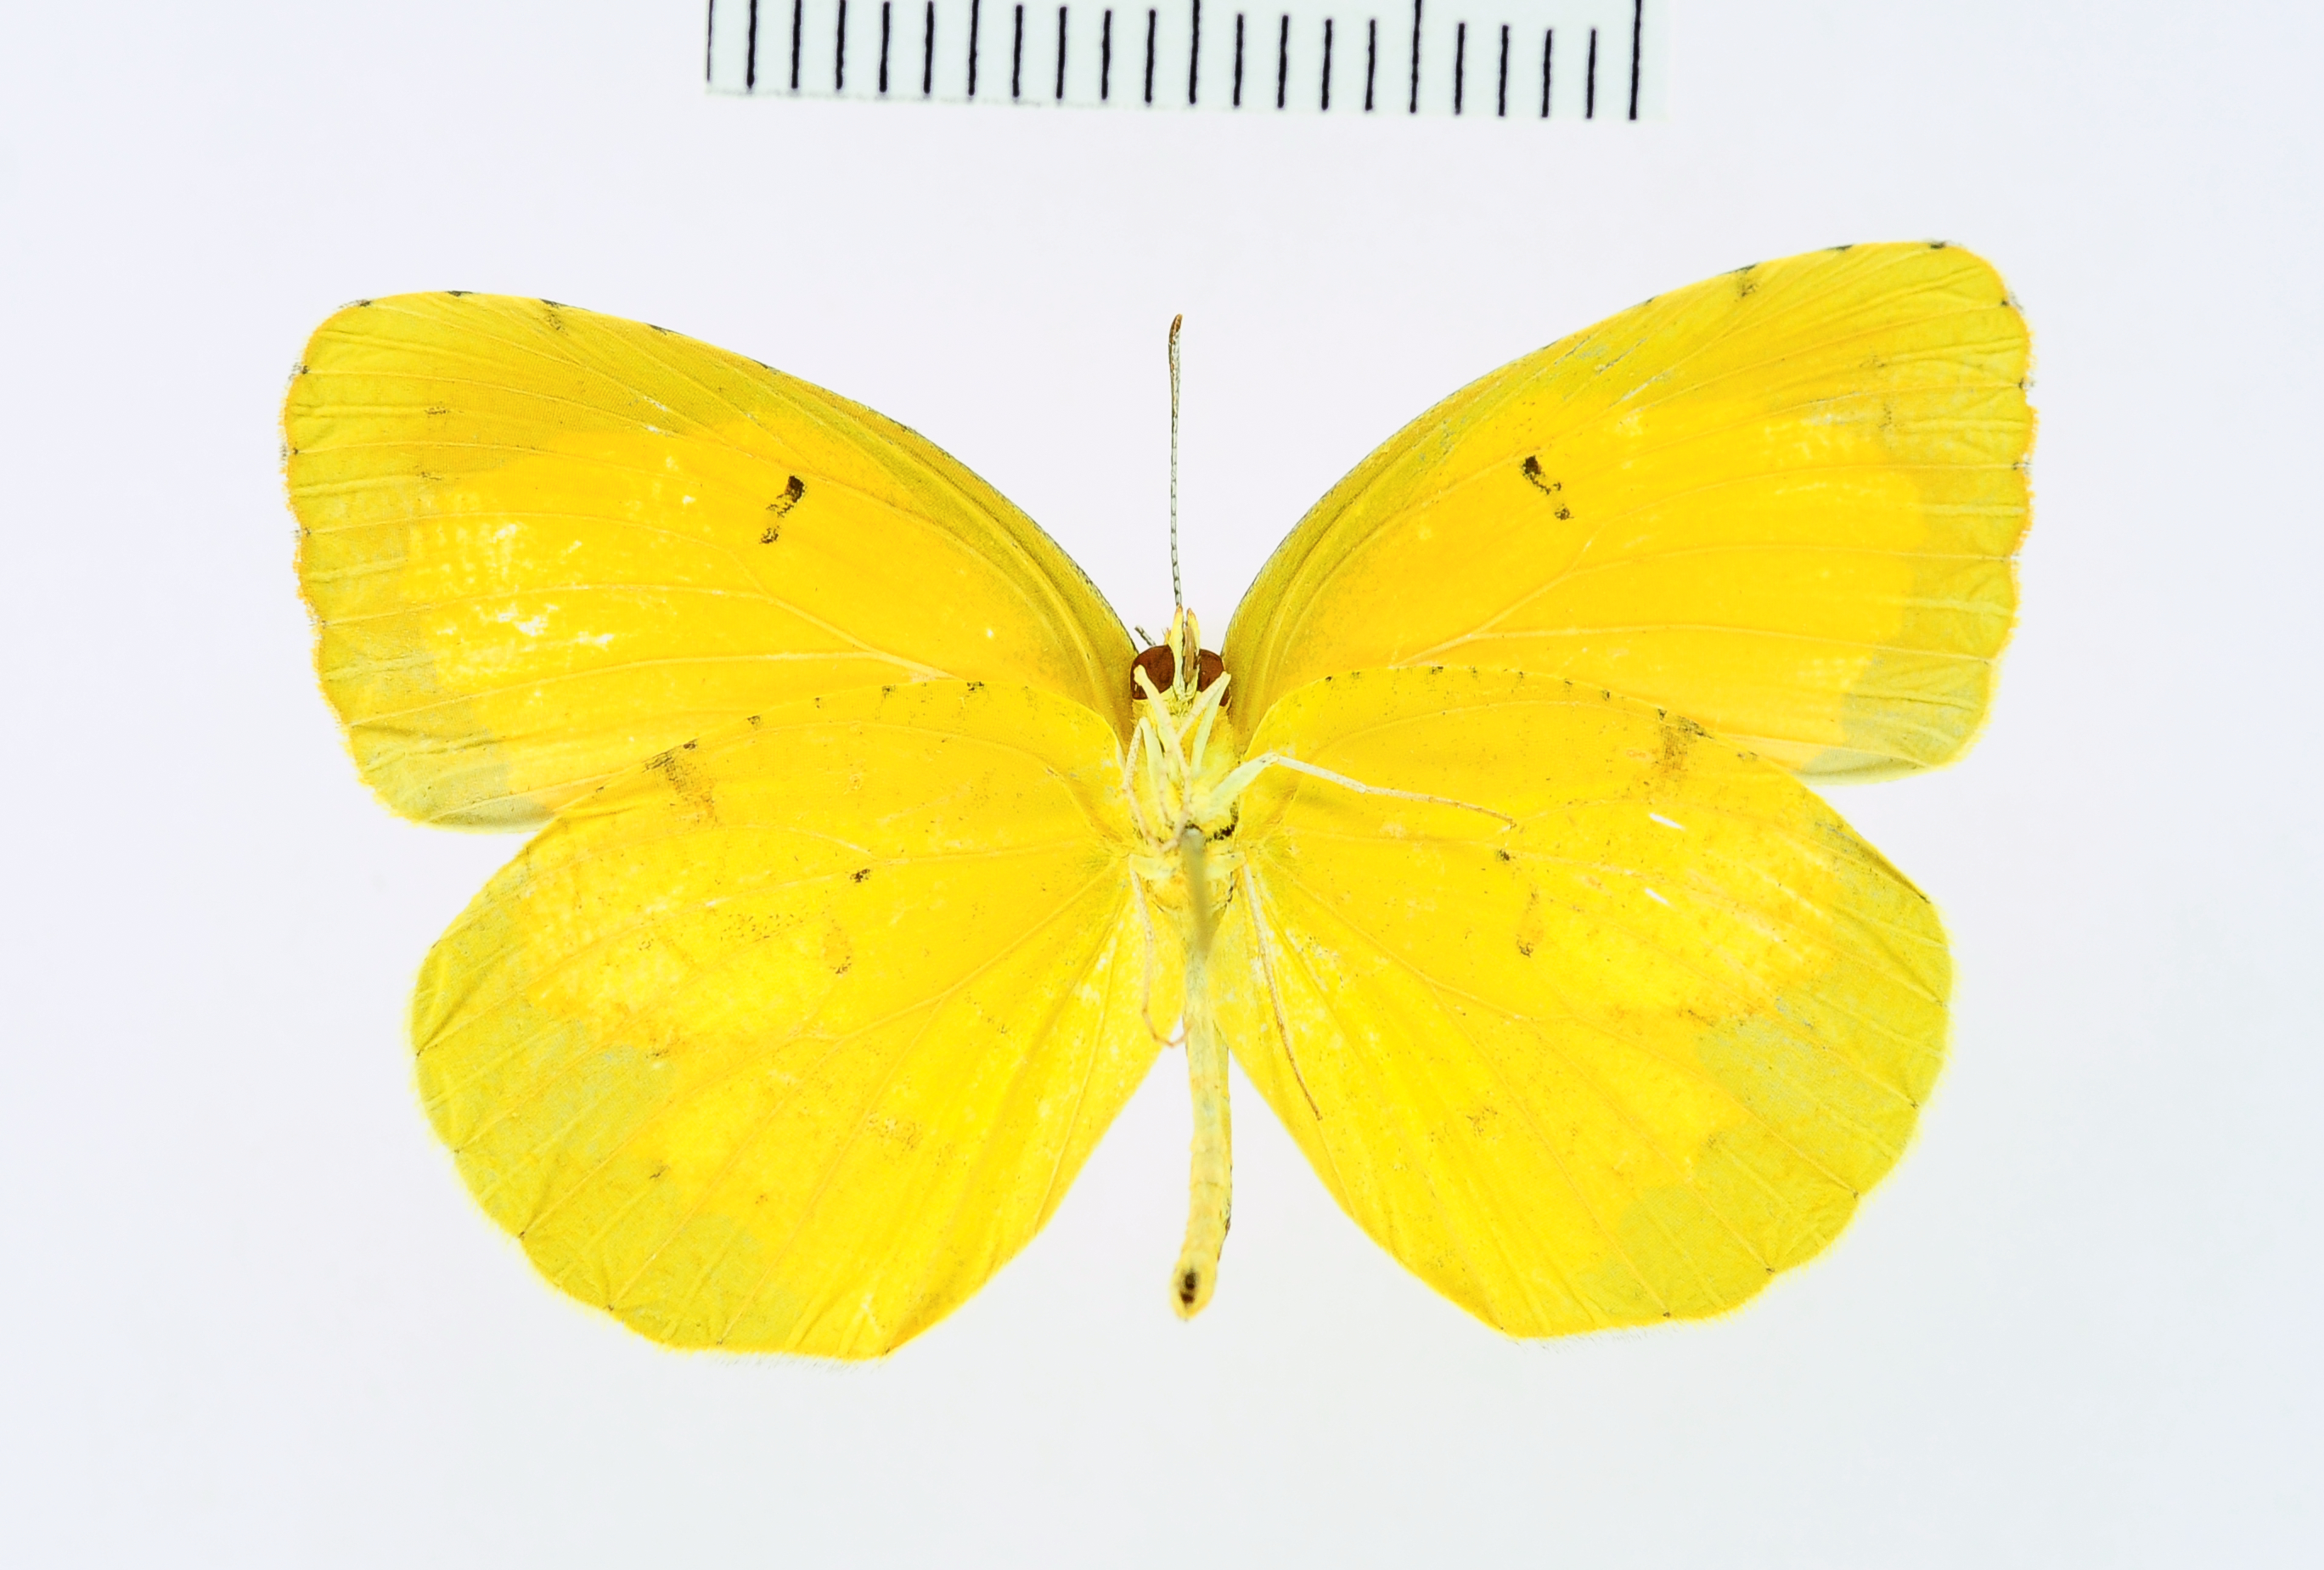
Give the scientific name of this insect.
Eurema nicippe
